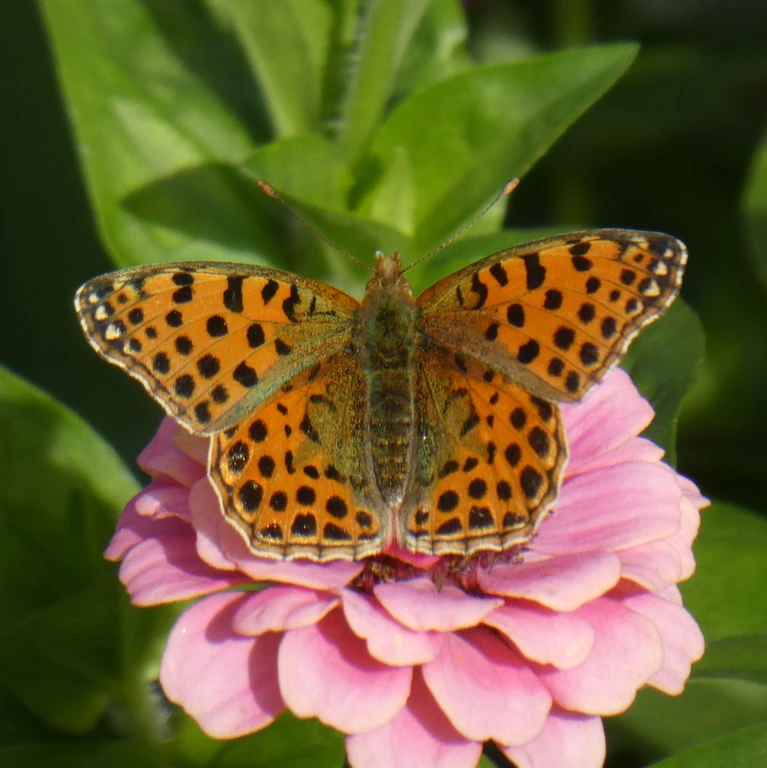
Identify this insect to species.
Issoria lathonia
